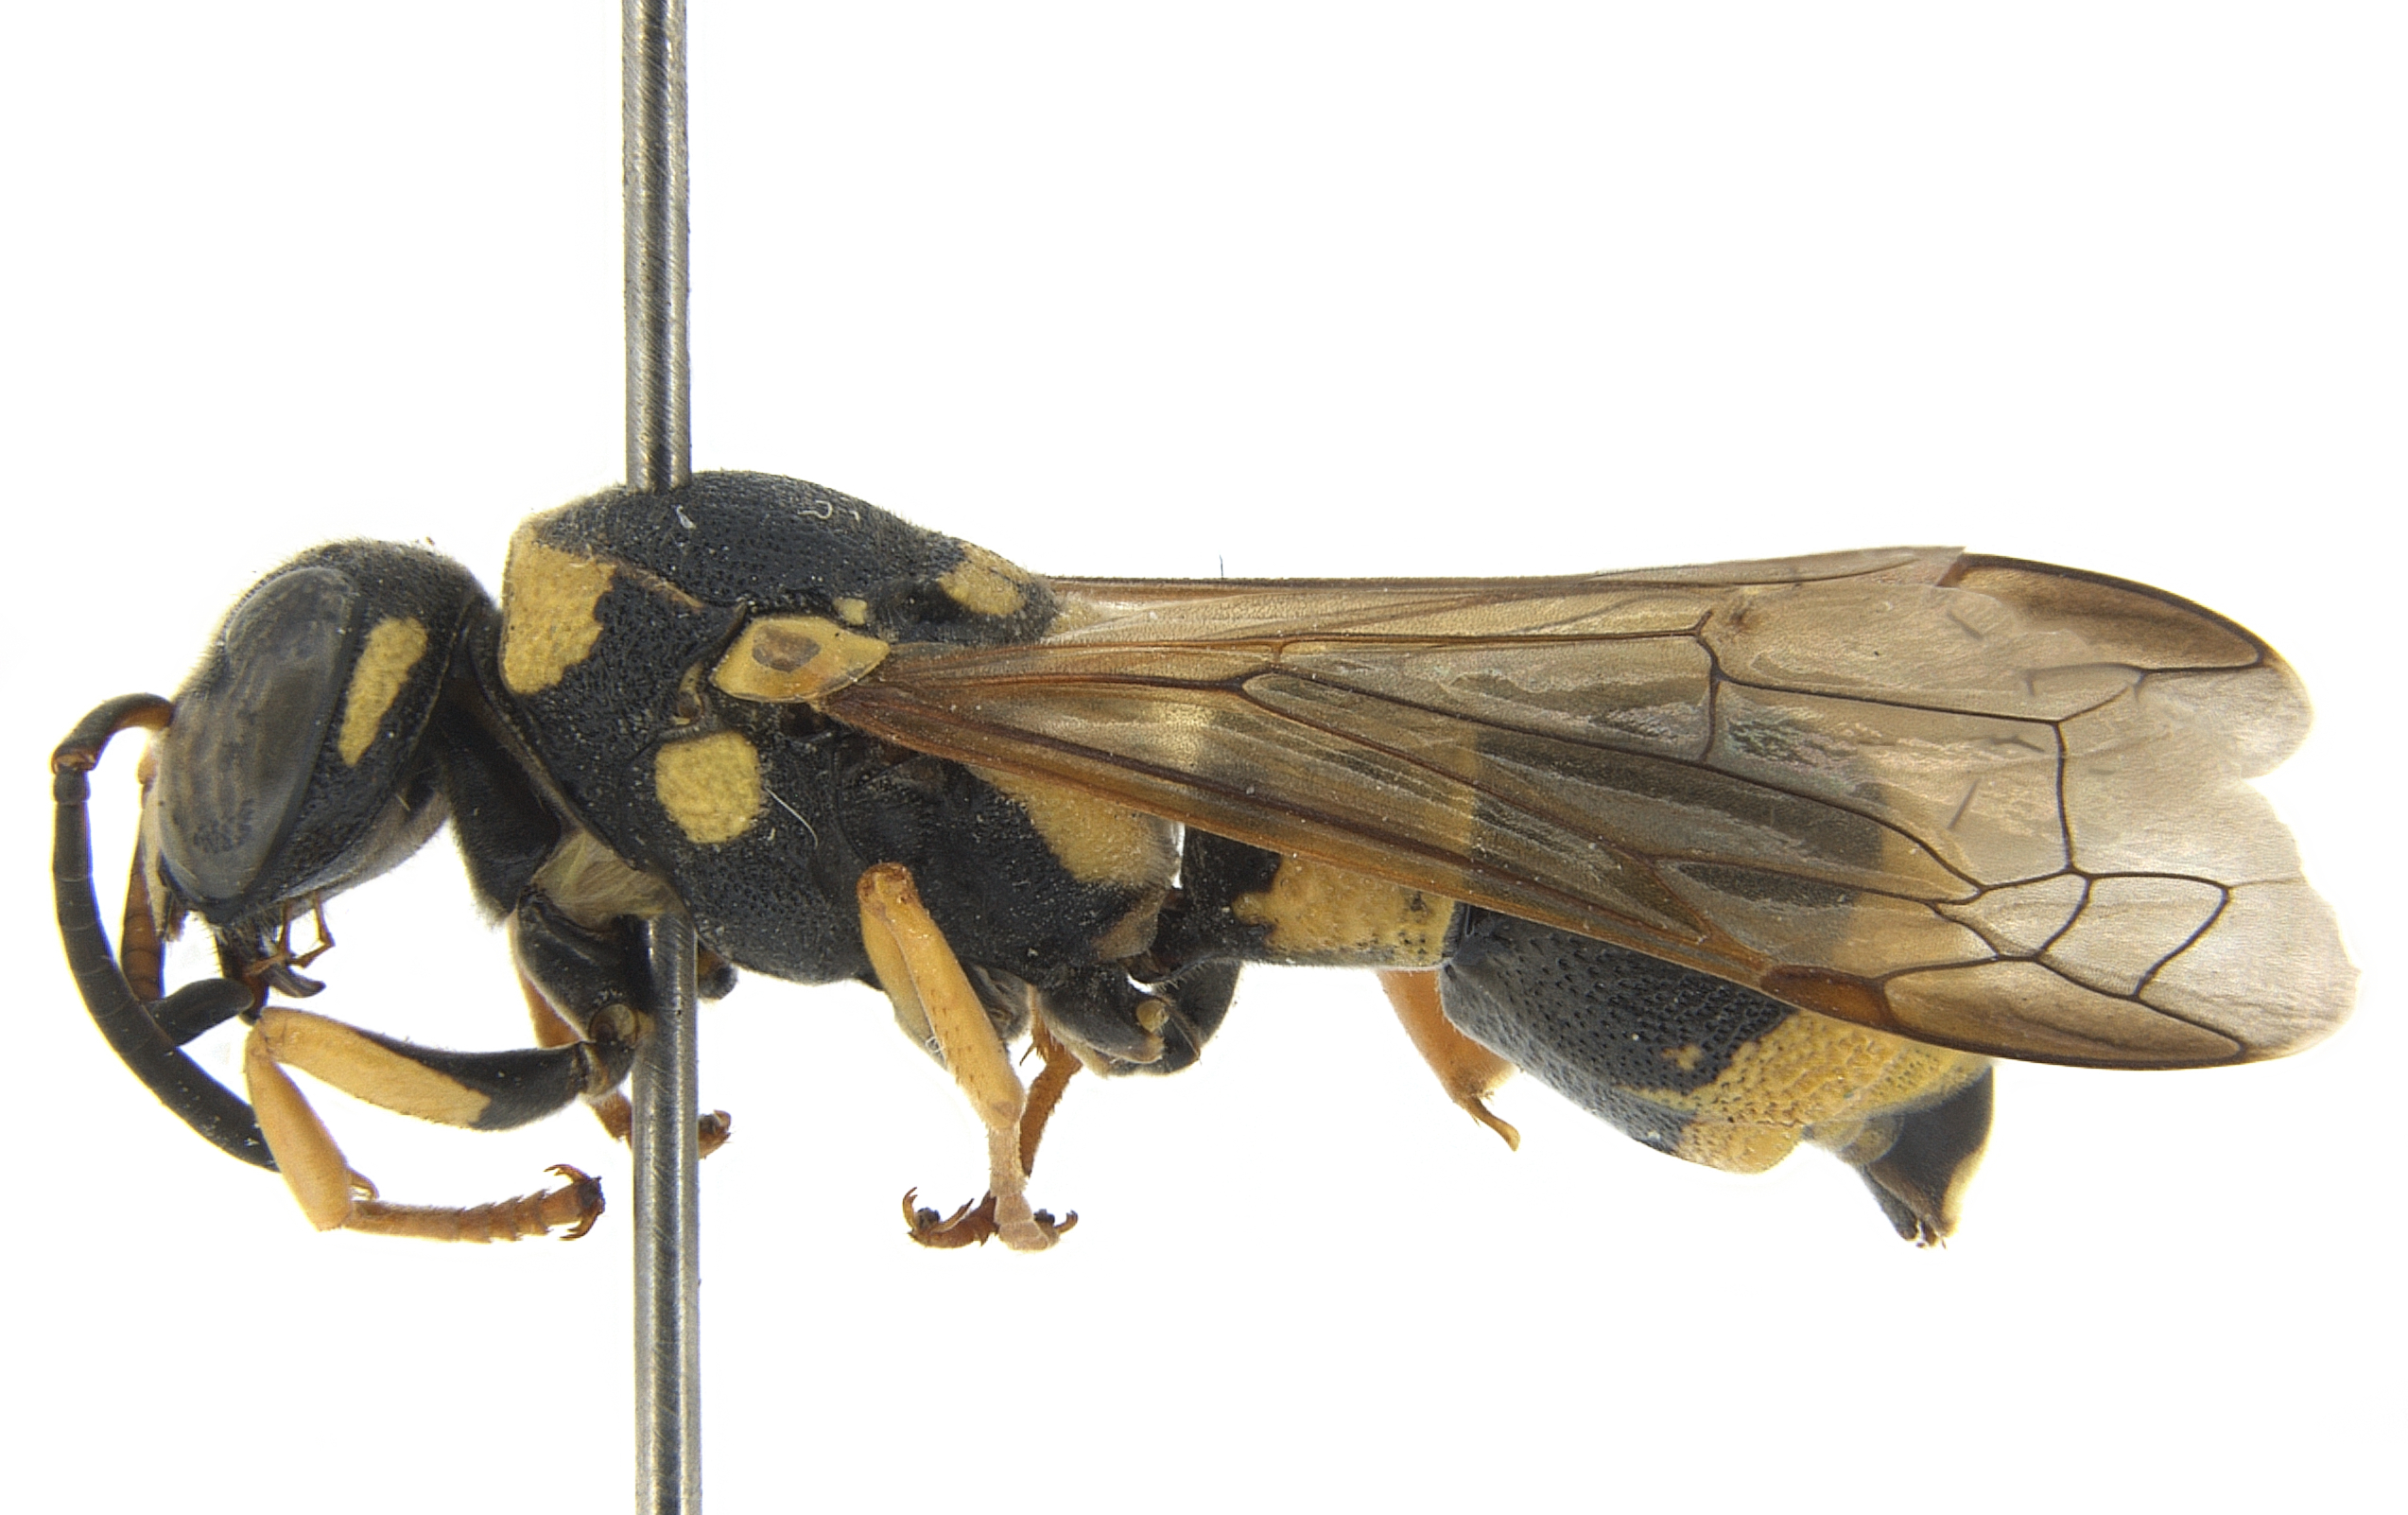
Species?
Allodynerus delphinalis
